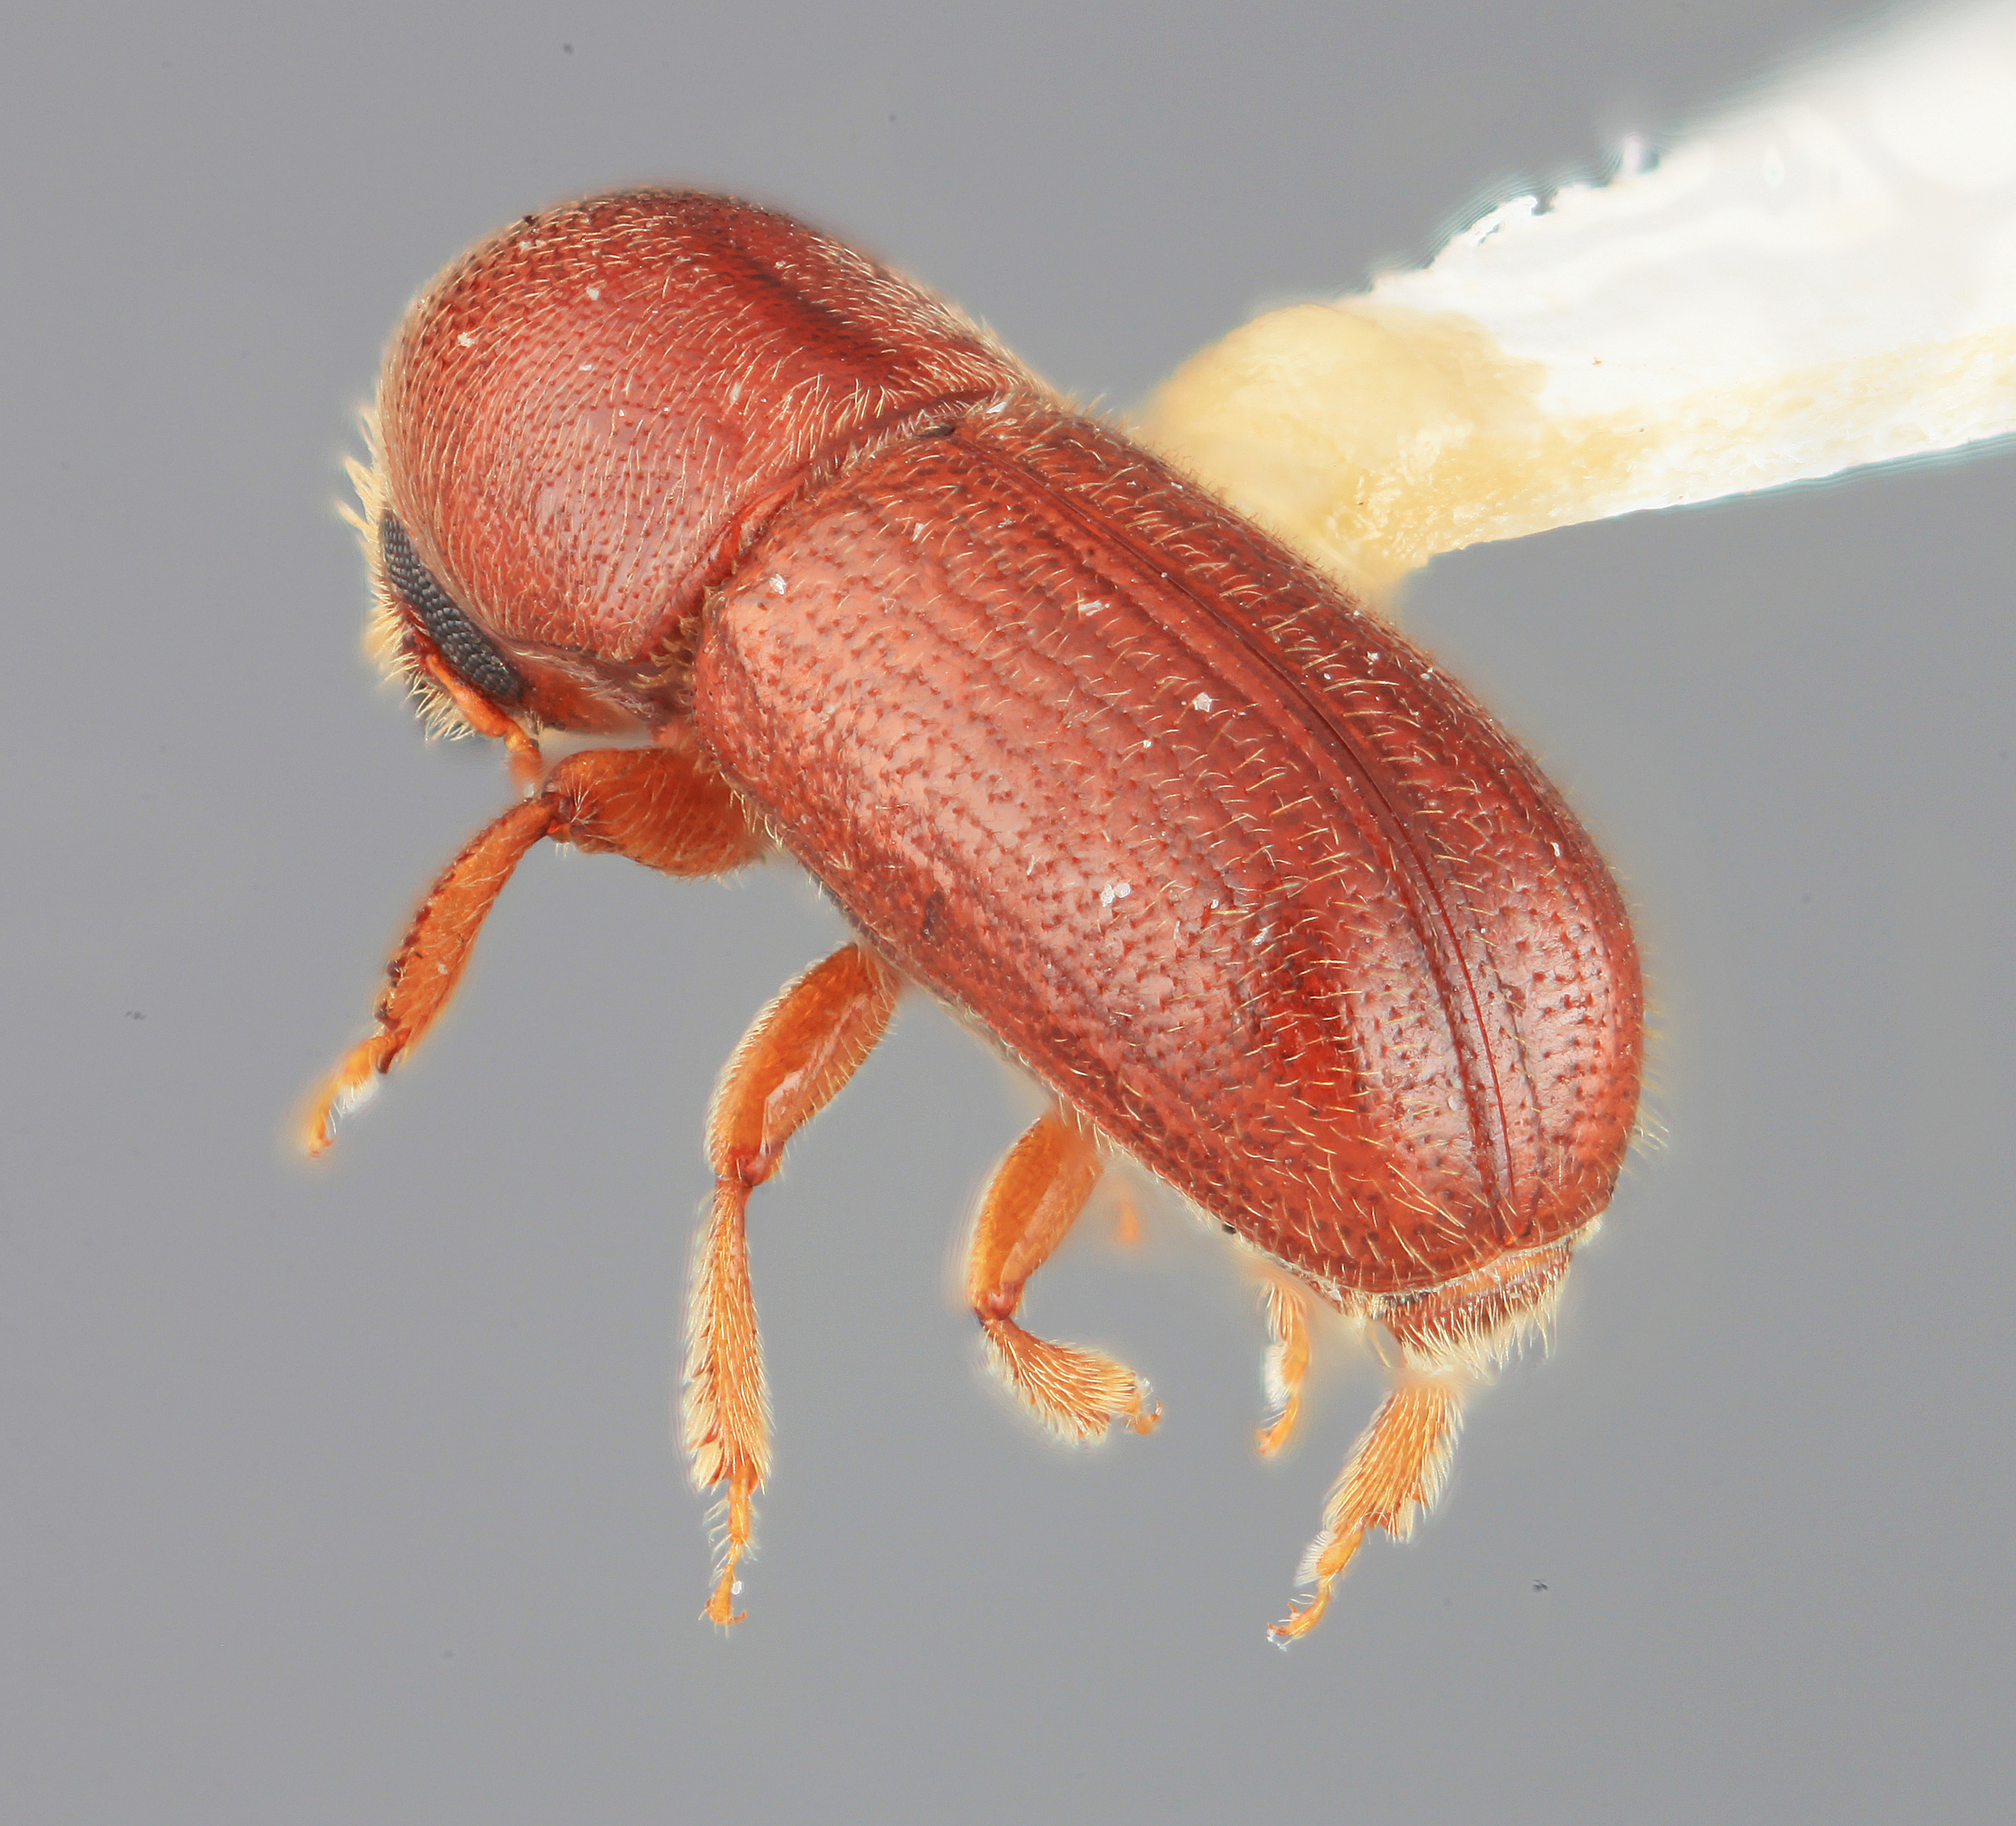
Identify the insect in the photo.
Araptus genialis
